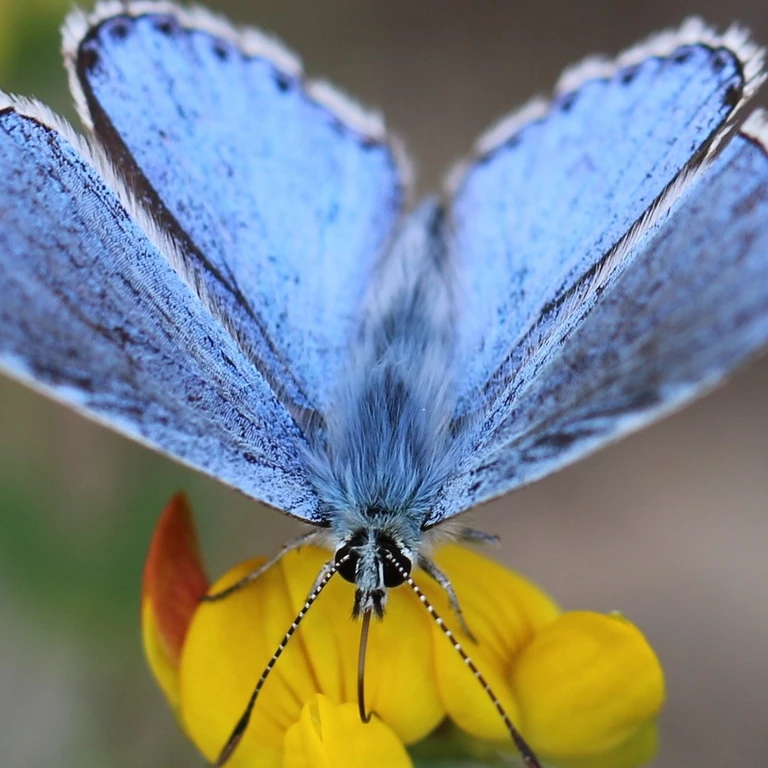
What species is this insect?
Lysandra bellargus
